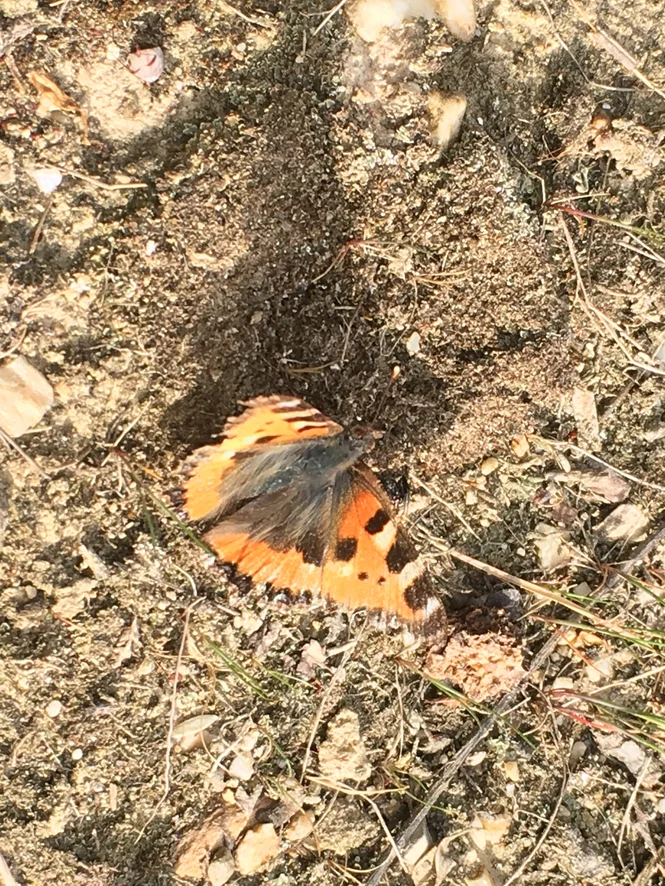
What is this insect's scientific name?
Aglais urticae
